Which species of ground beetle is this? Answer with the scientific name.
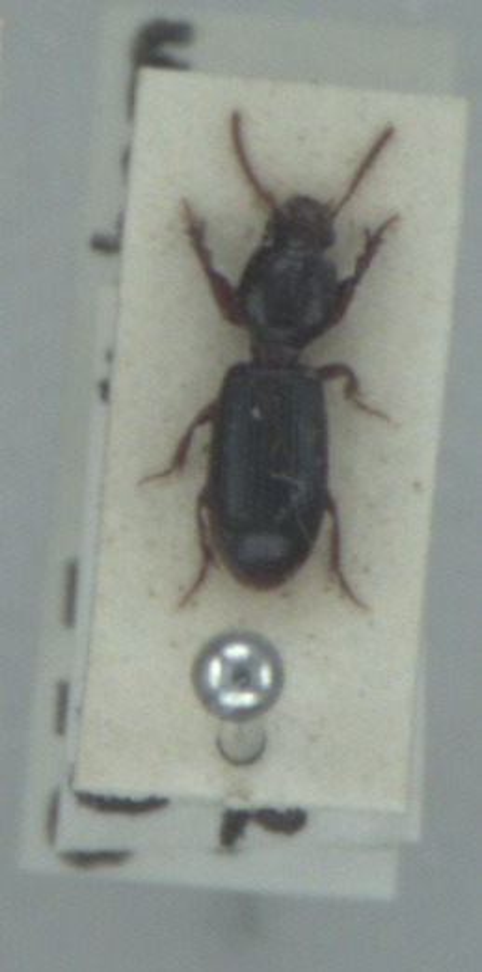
Clivina fossor
